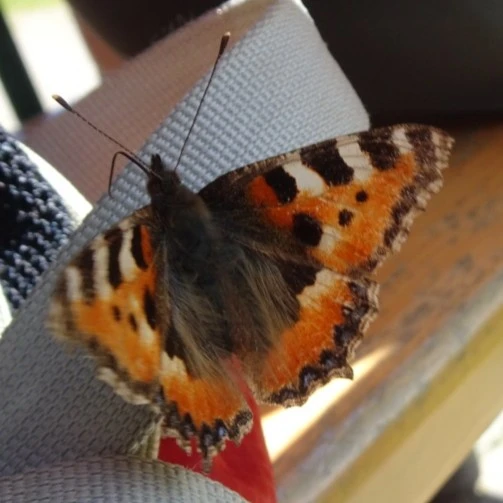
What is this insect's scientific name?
Aglais urticae
